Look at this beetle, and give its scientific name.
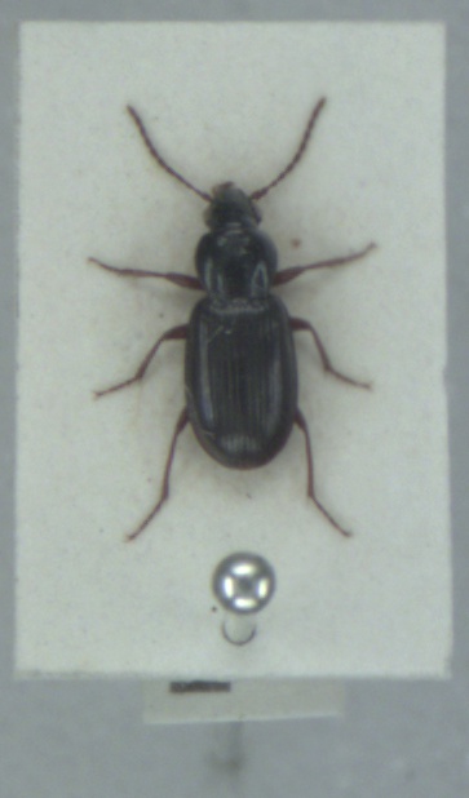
Pterostichus strenuus
